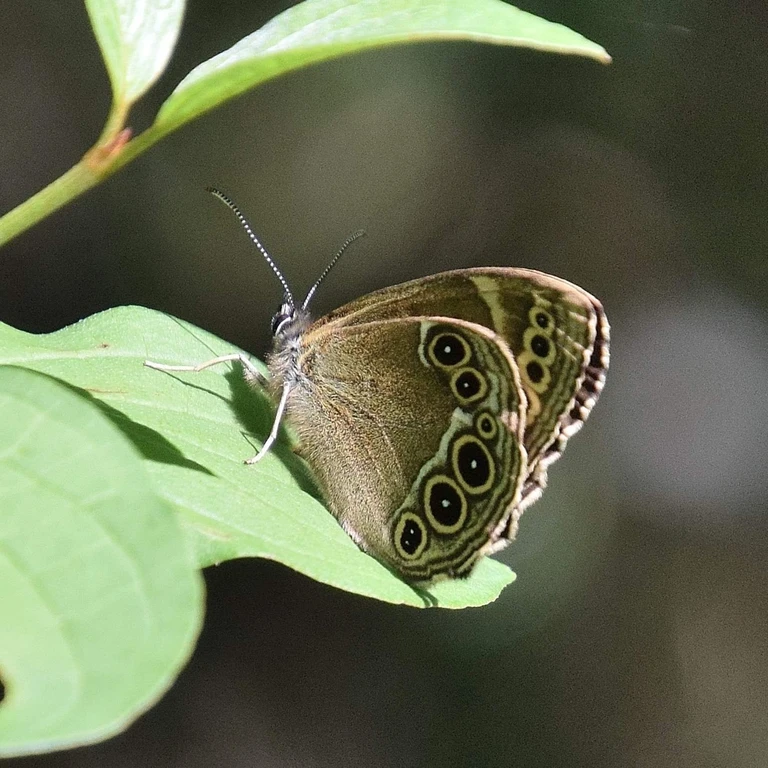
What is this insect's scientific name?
Lopinga achine (also Pararge achine)
